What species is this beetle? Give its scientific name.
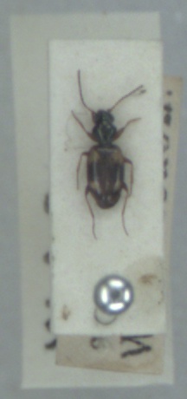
Bembidion quadrimaculatum
